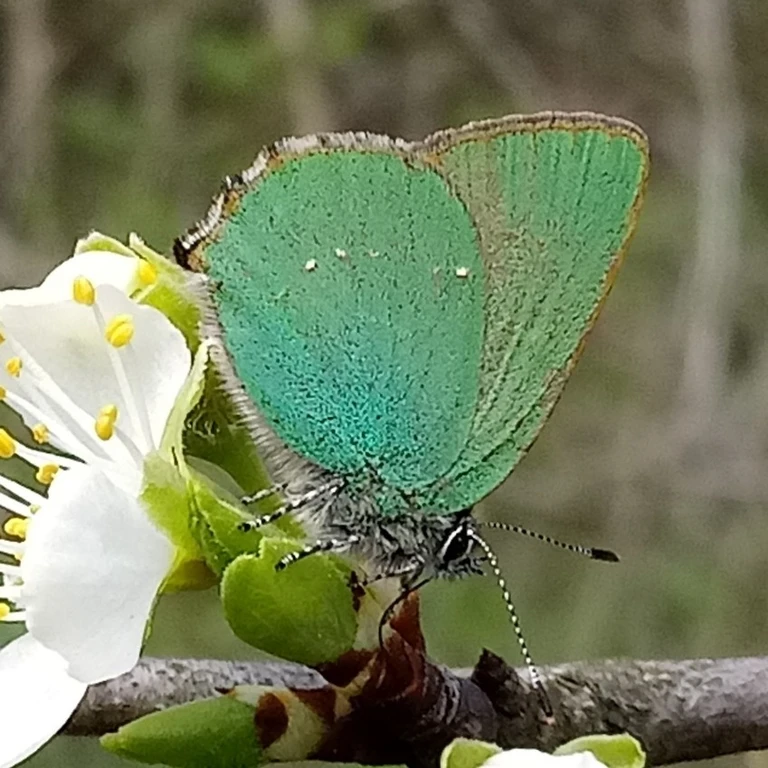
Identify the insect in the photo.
Callophrys rubi
